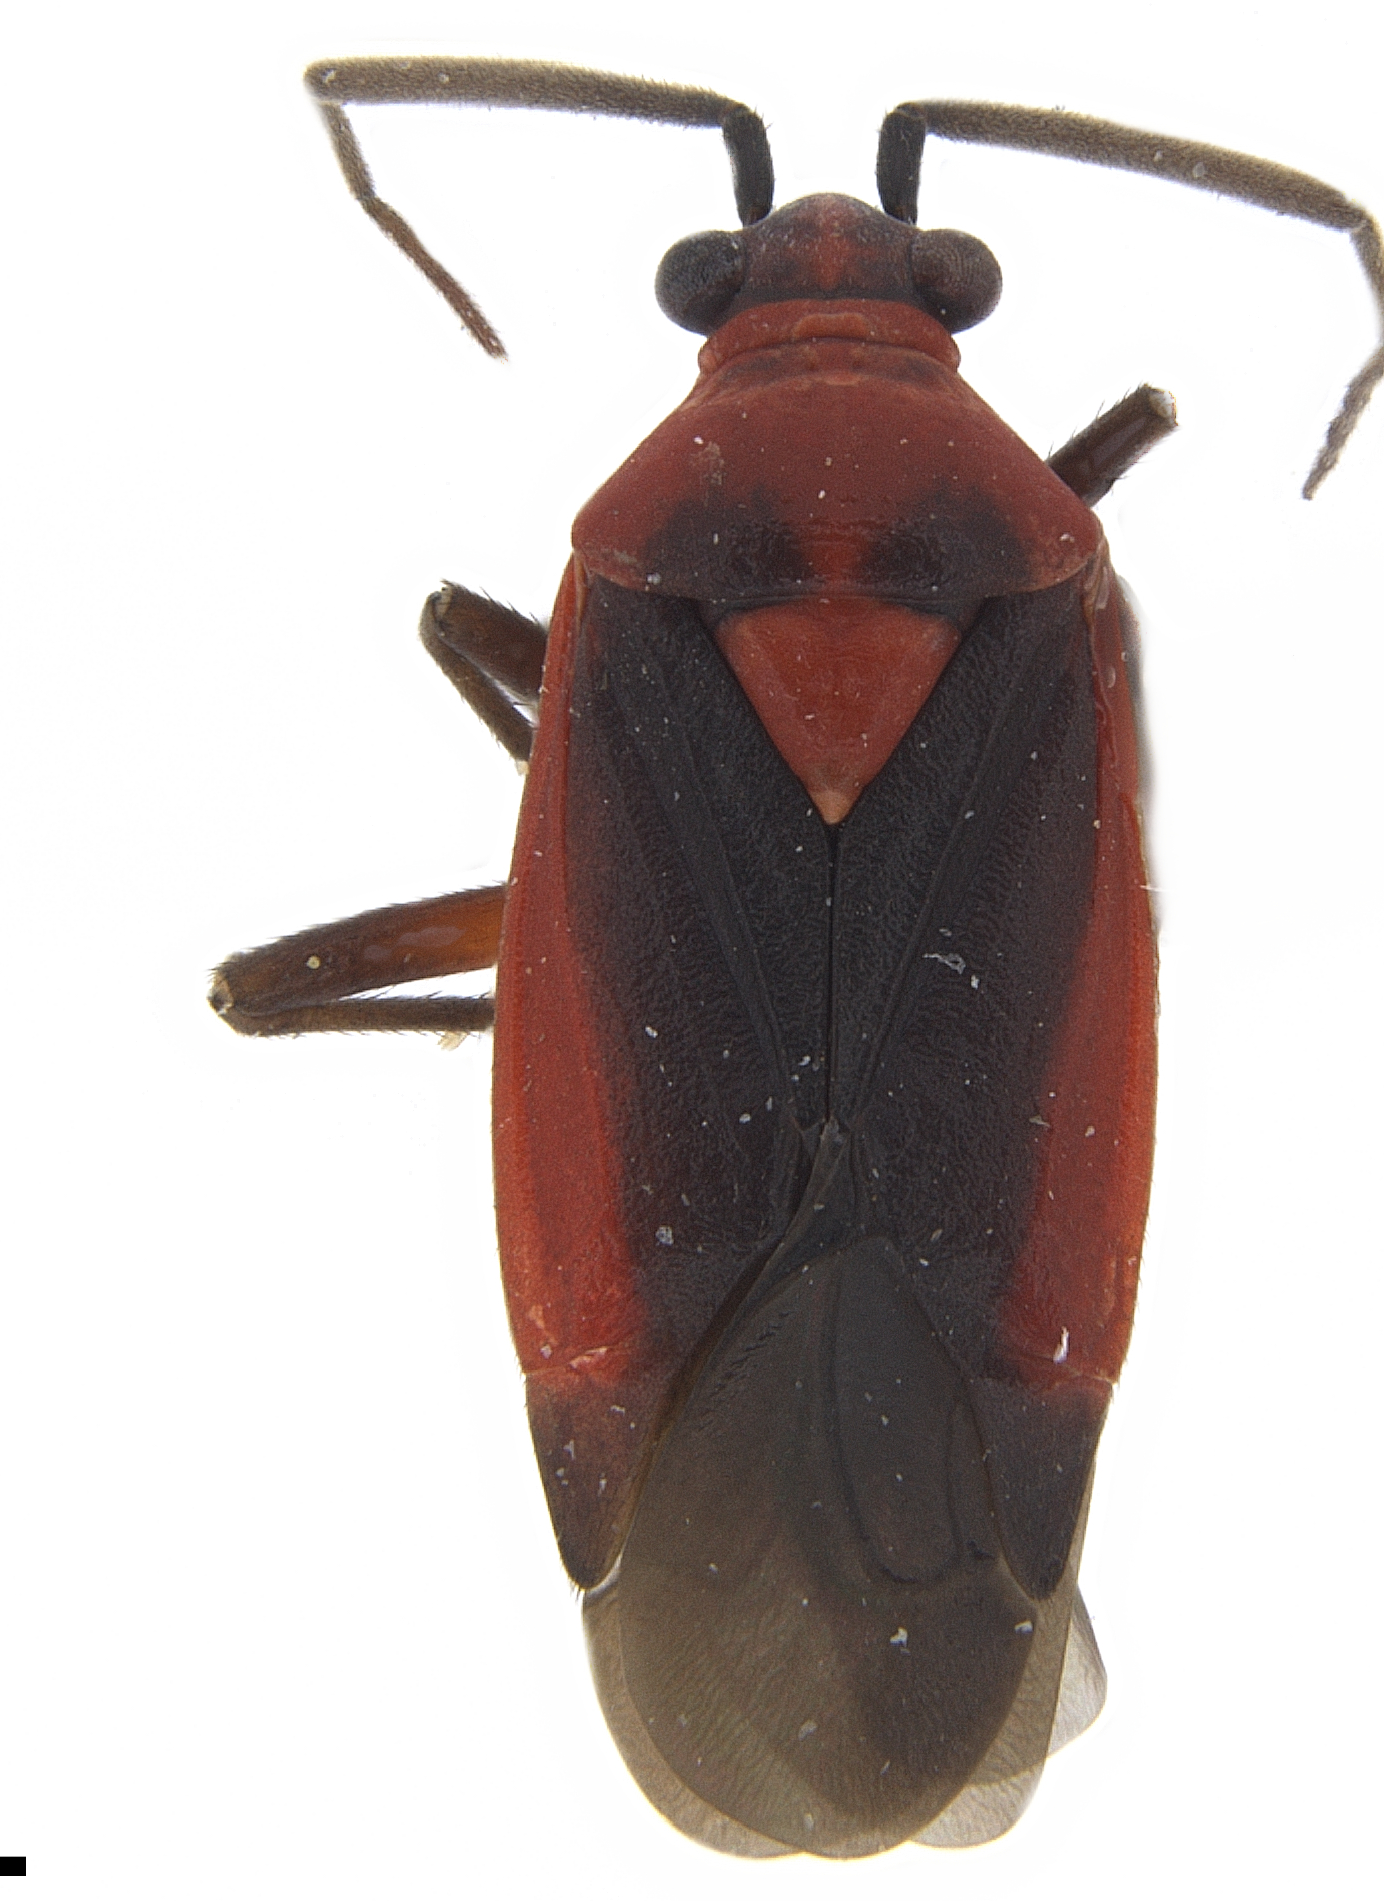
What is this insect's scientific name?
Oncerometopus nitens
